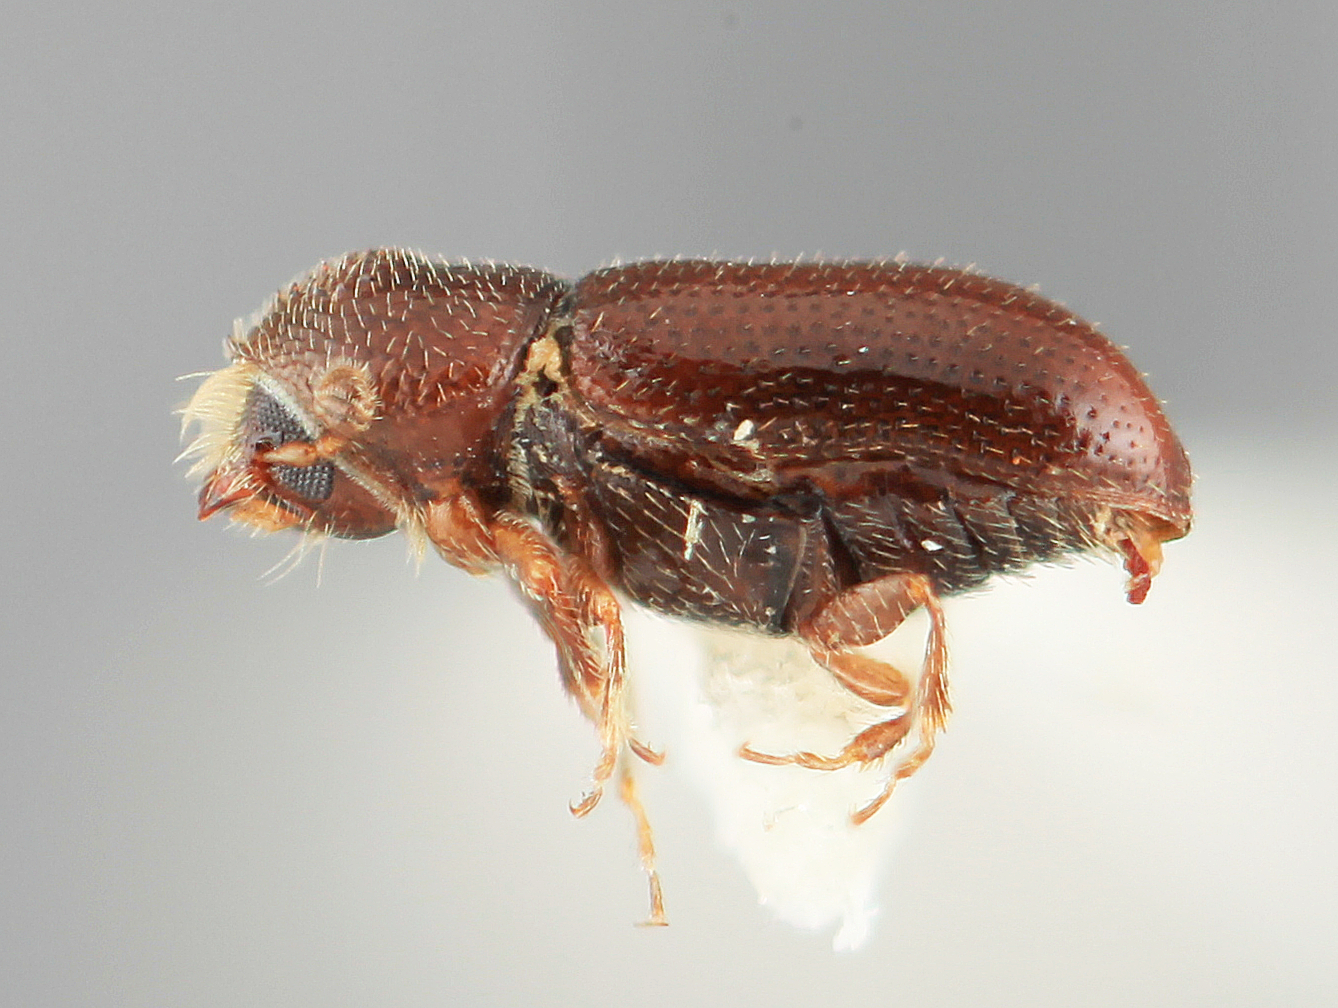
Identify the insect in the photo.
Pityophthorus dolus
